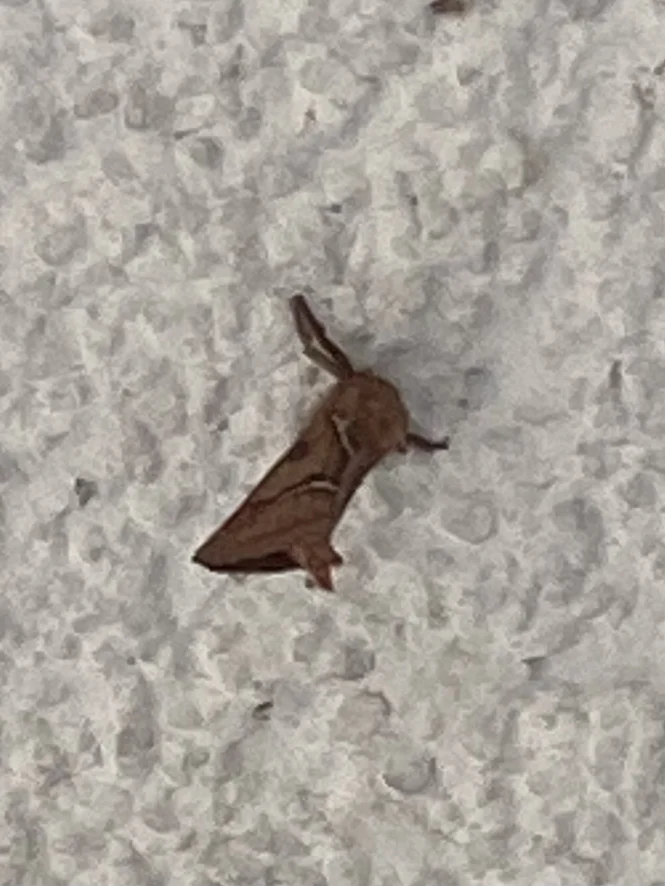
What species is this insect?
Triodia sylvina
